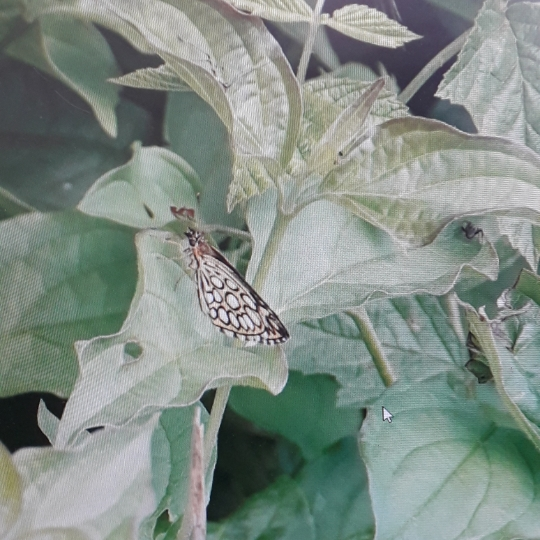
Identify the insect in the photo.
Heteropterus morpheus
